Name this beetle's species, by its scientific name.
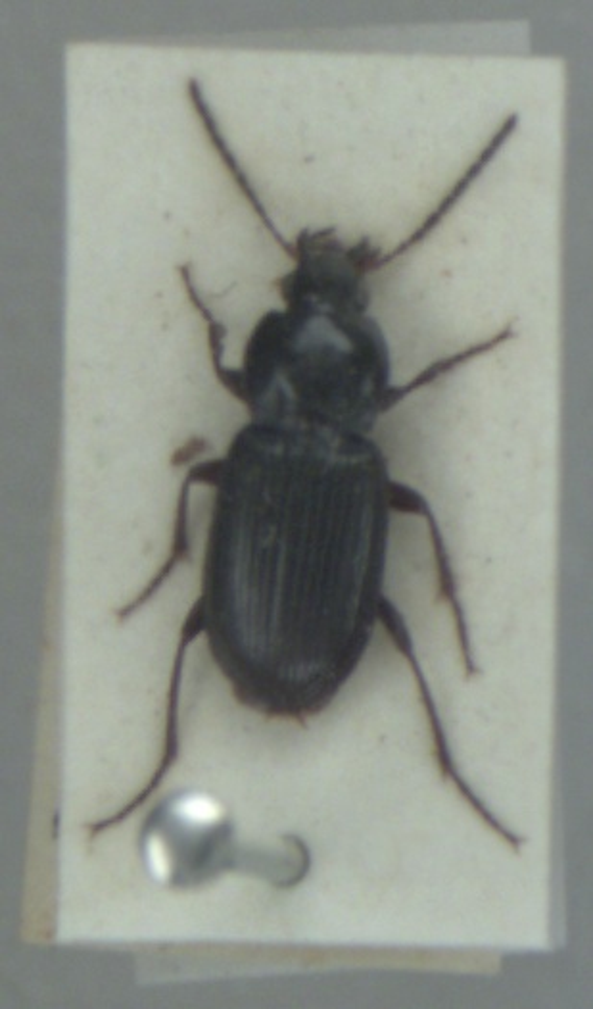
Pterostichus vernalis
